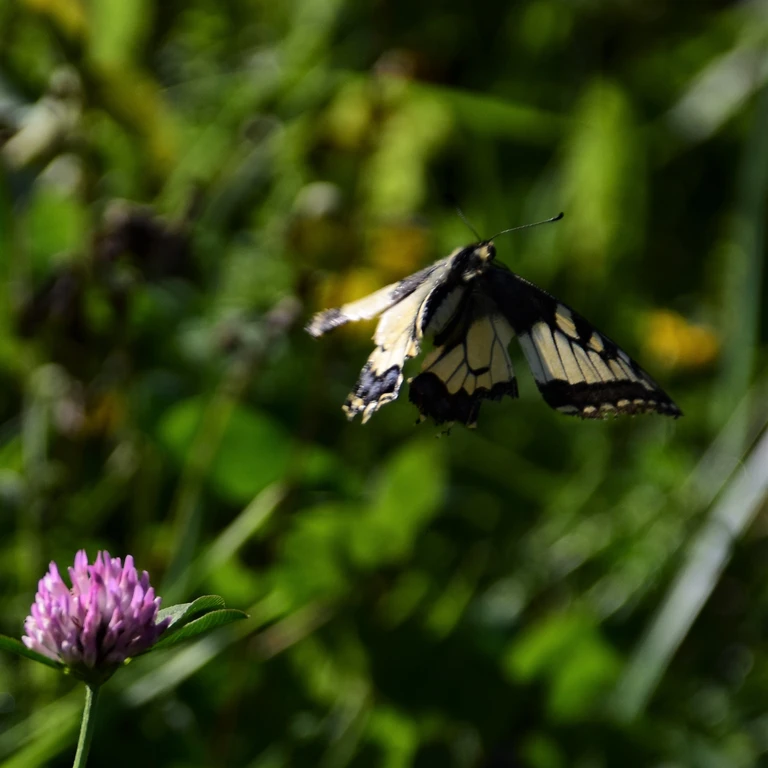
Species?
Papilio machaon
